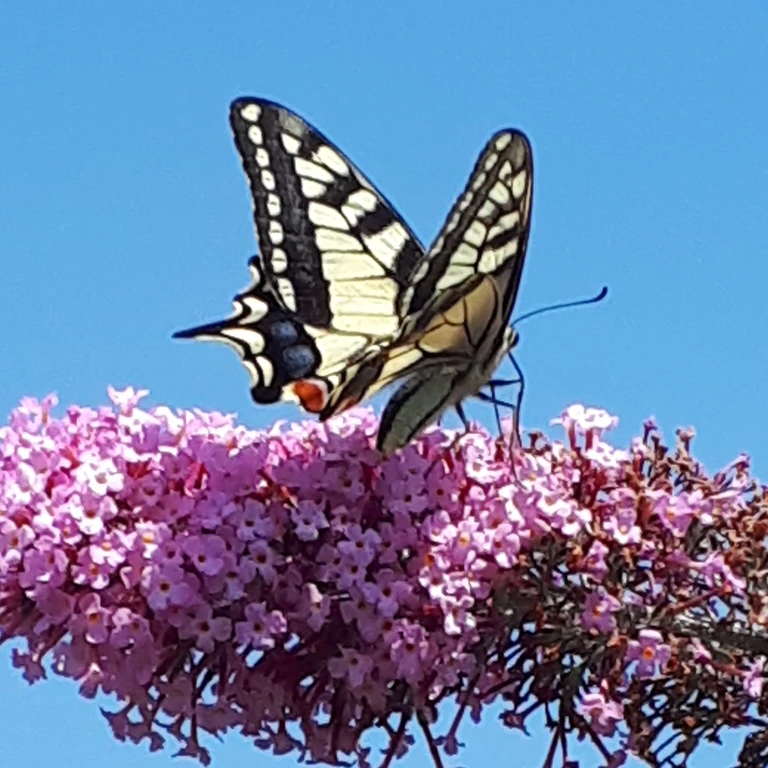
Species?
Papilio machaon
